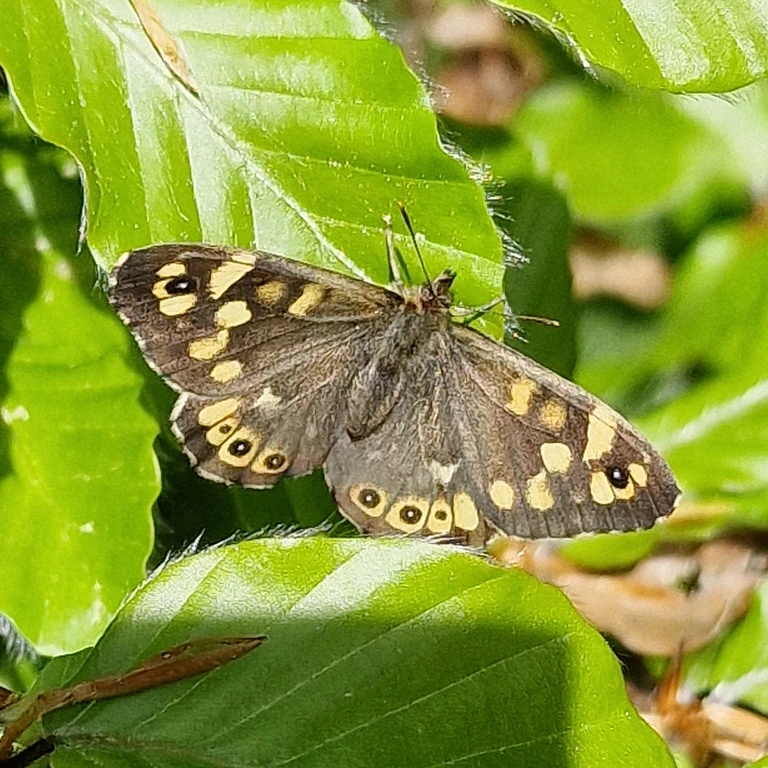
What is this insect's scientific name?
Pararge aegeria
